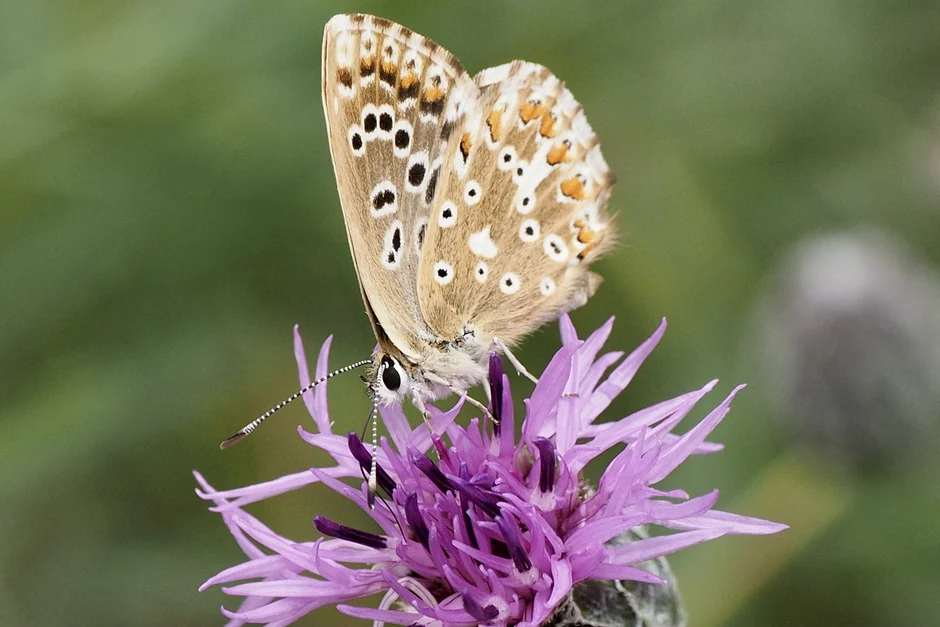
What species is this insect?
Lysandra coridon
